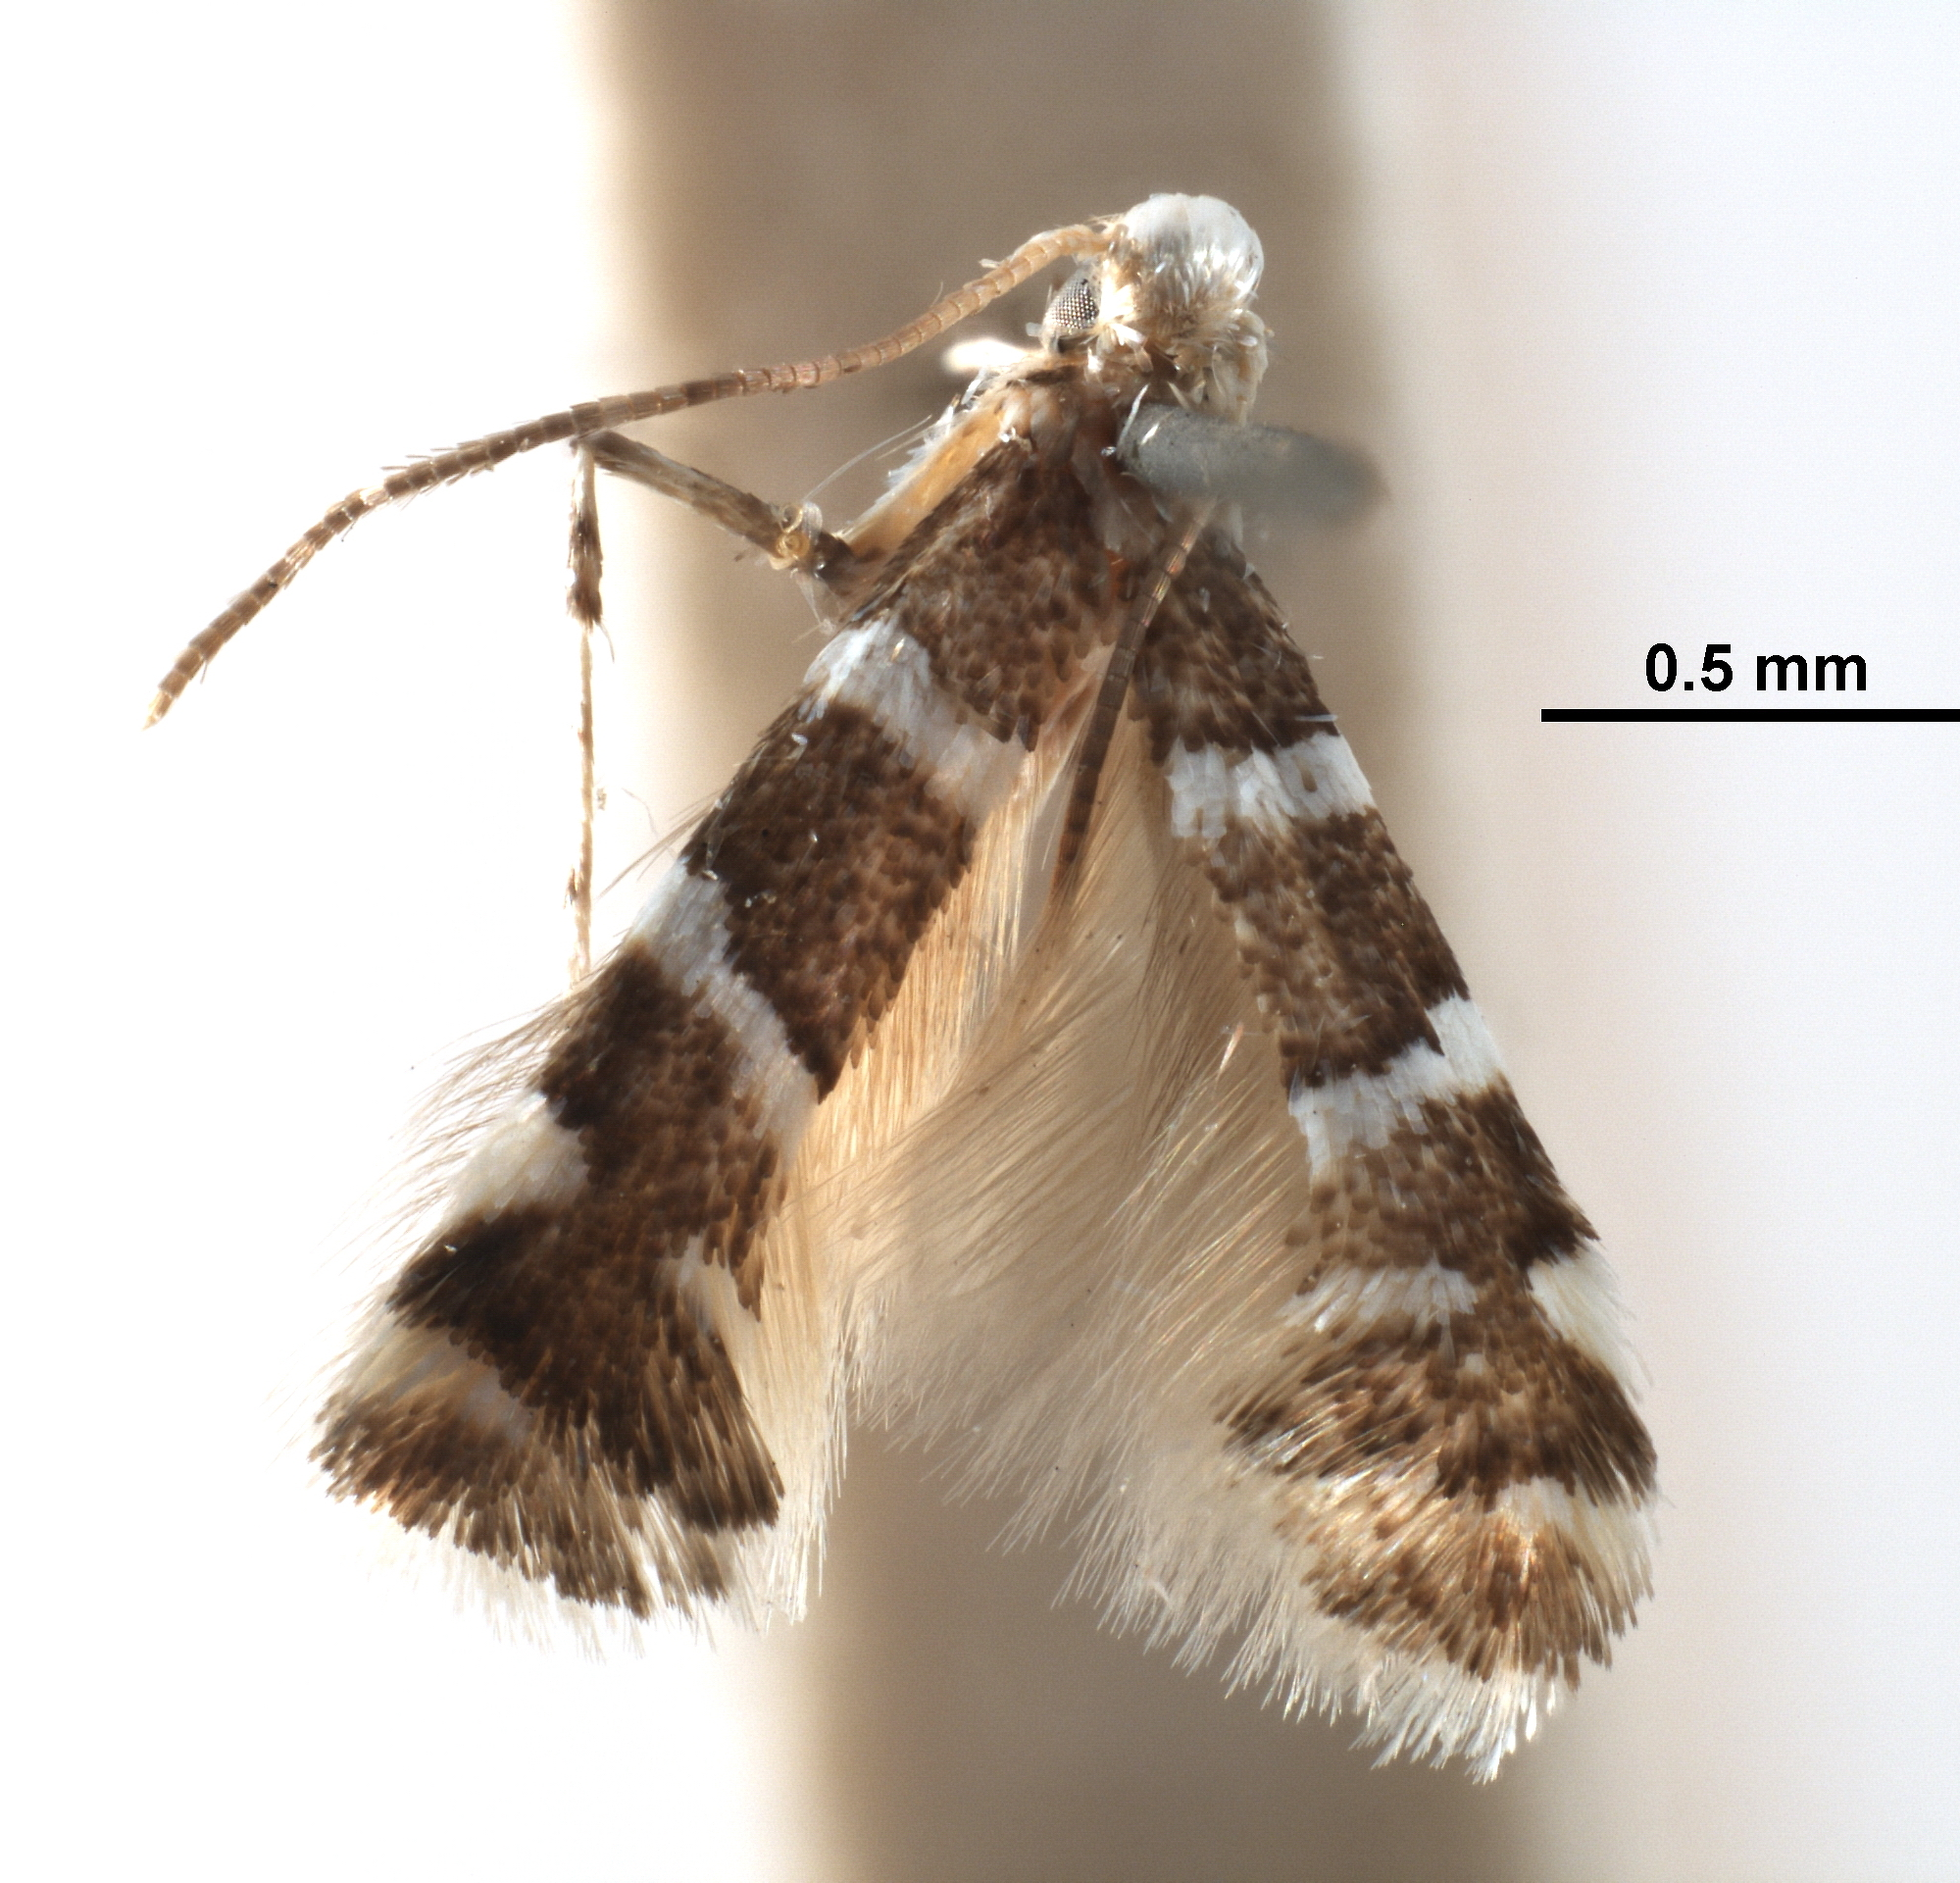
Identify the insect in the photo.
Marmara salictella
